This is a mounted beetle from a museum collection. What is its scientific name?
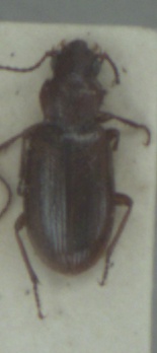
Dicheirotrichus gustavii
